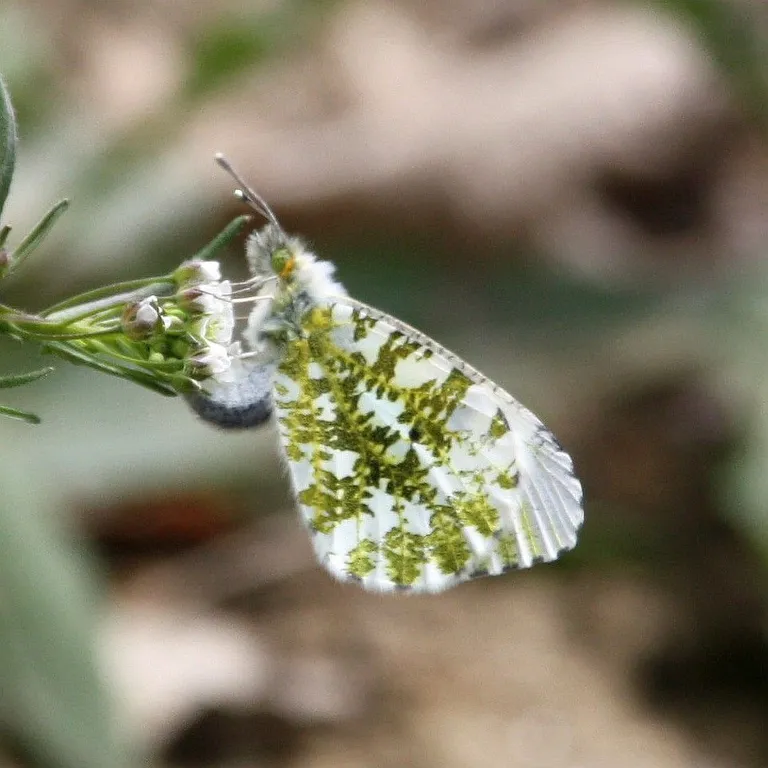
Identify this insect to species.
Anthocharis cardamines
